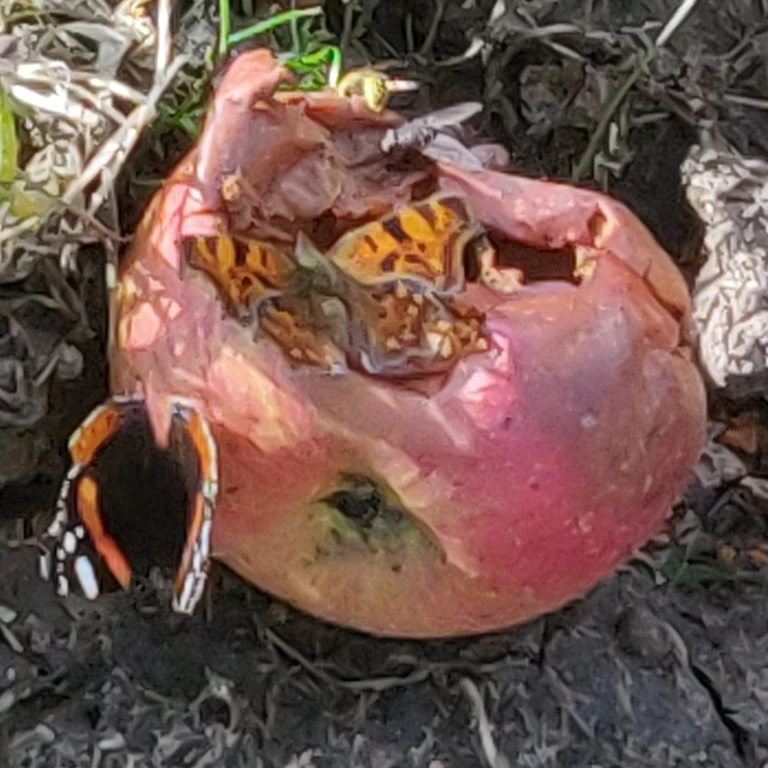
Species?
Vanessa atalanta
